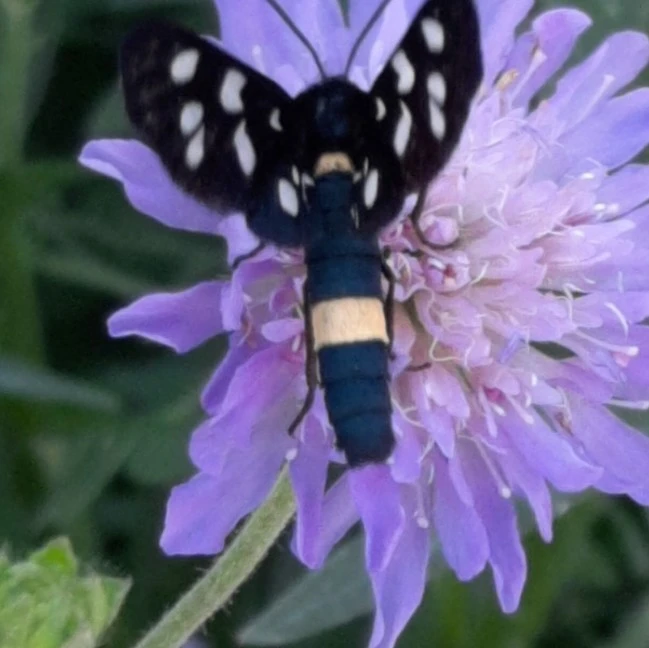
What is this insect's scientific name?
Amata phegea
